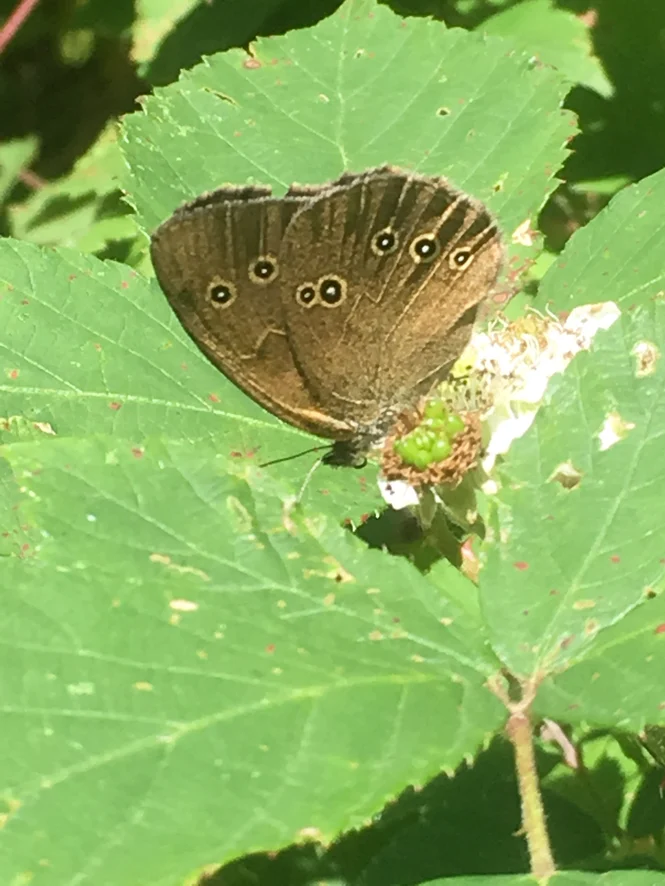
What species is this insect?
Aphantopus hyperantus
